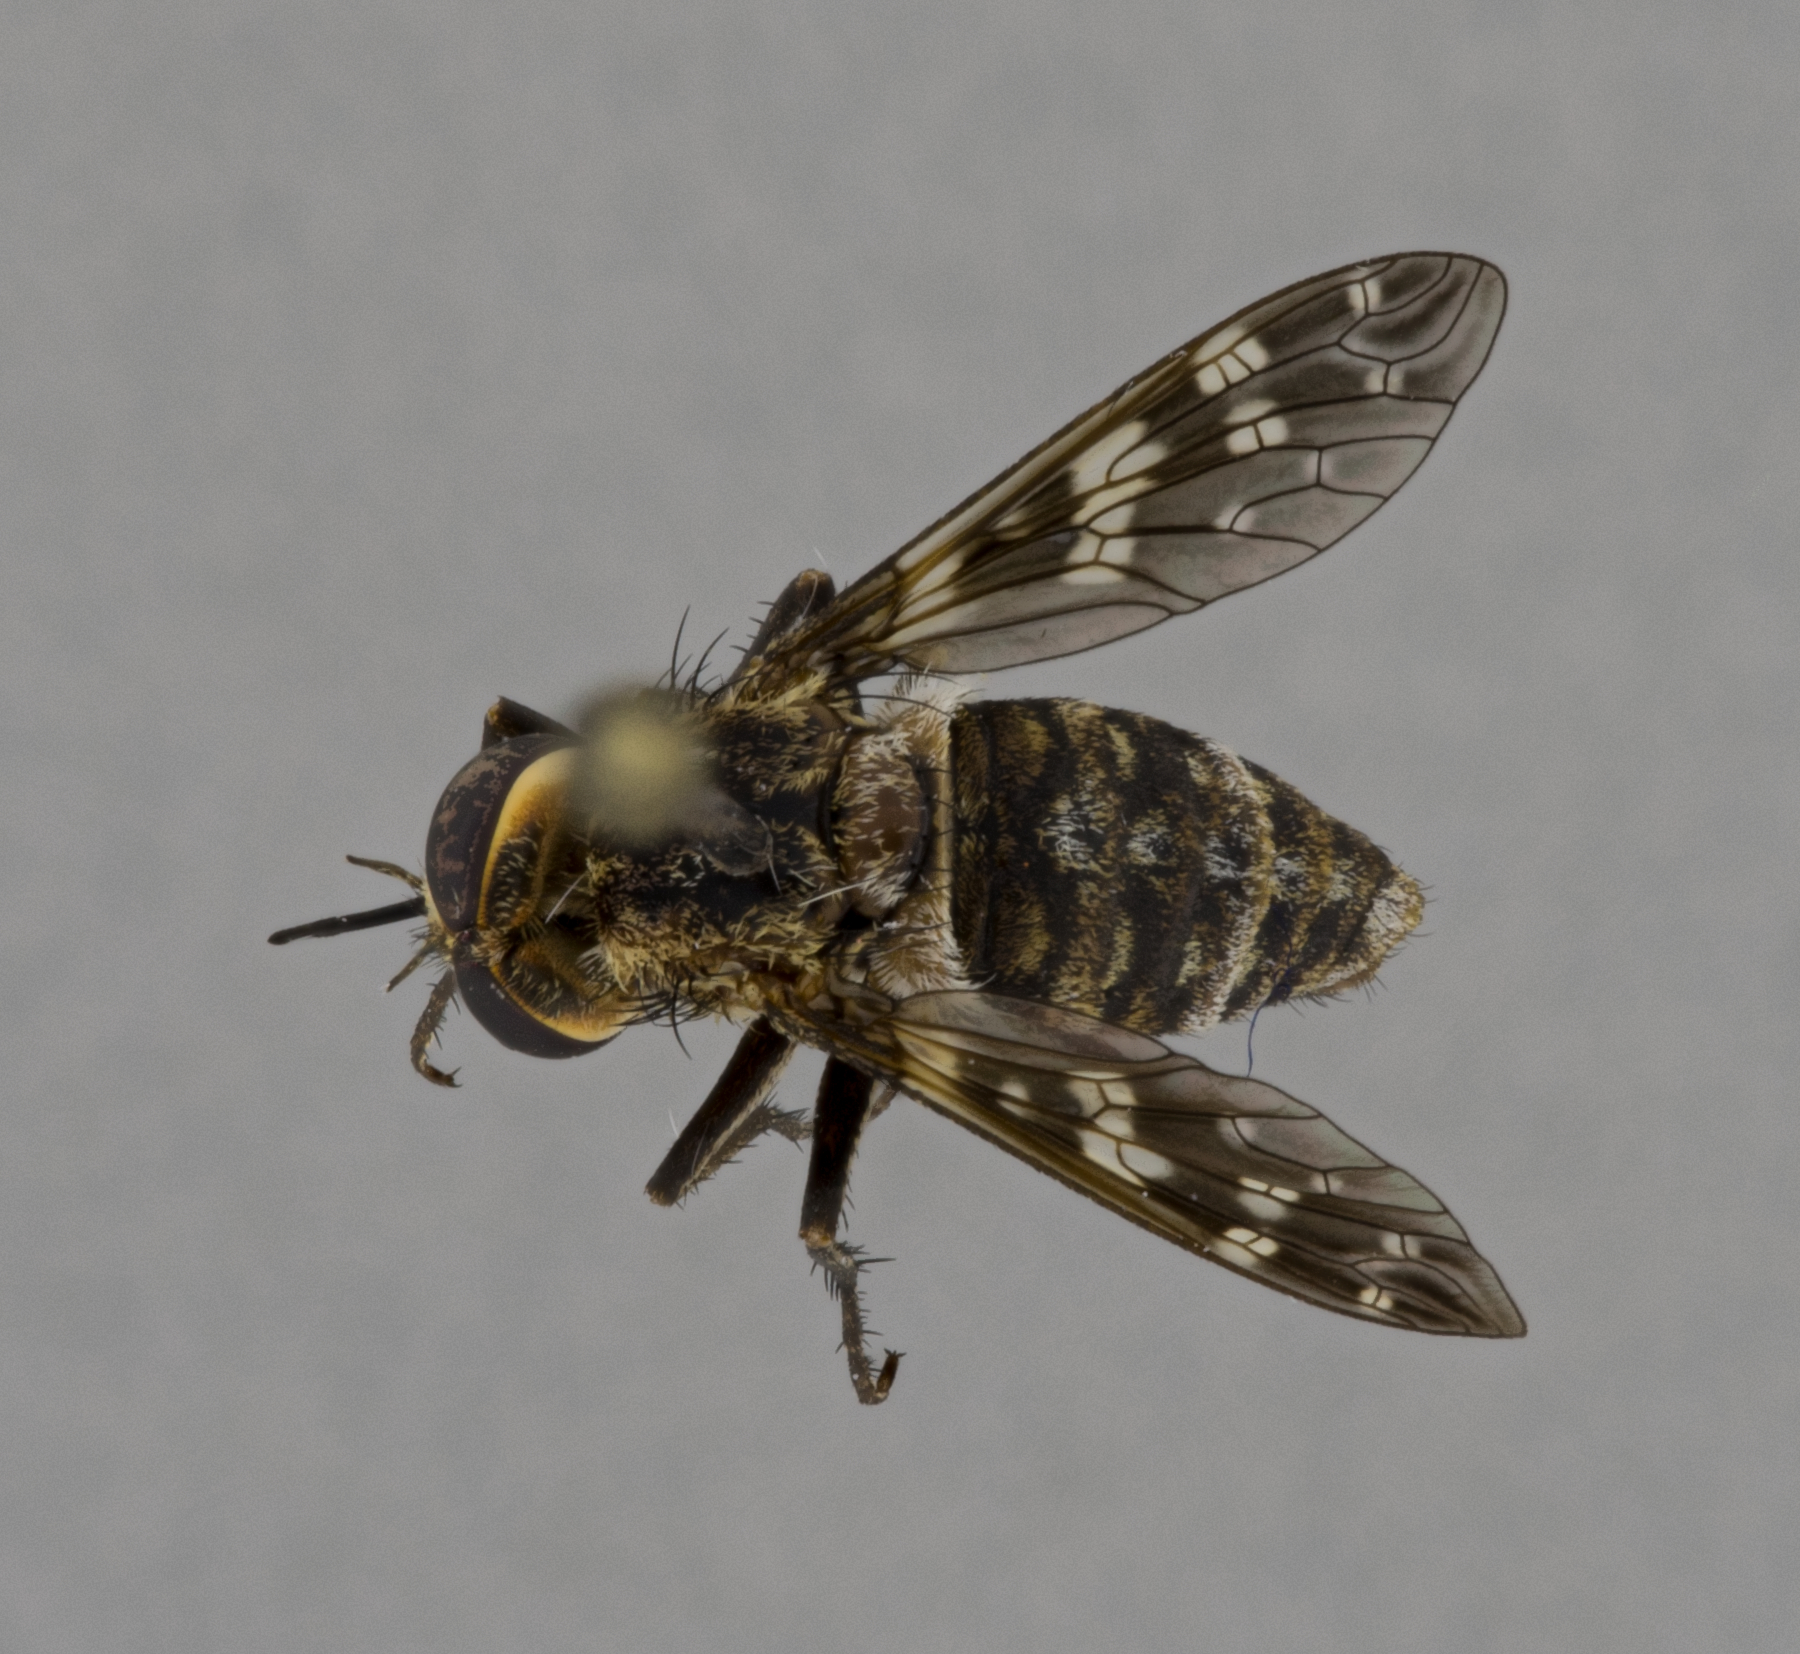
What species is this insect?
Enica longirostris
